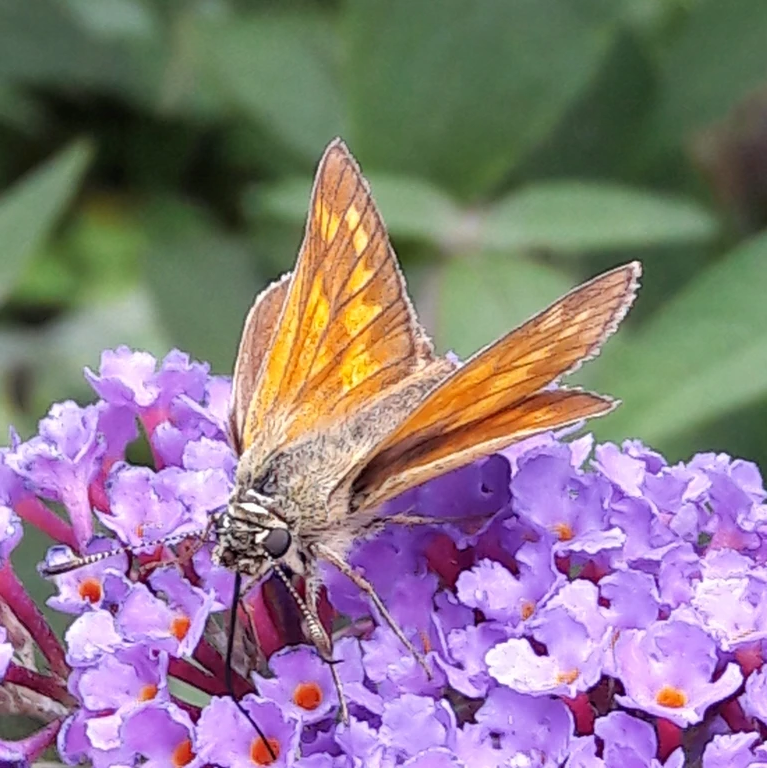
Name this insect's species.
Ochlodes sylvanus (also Ochlodes venata)
